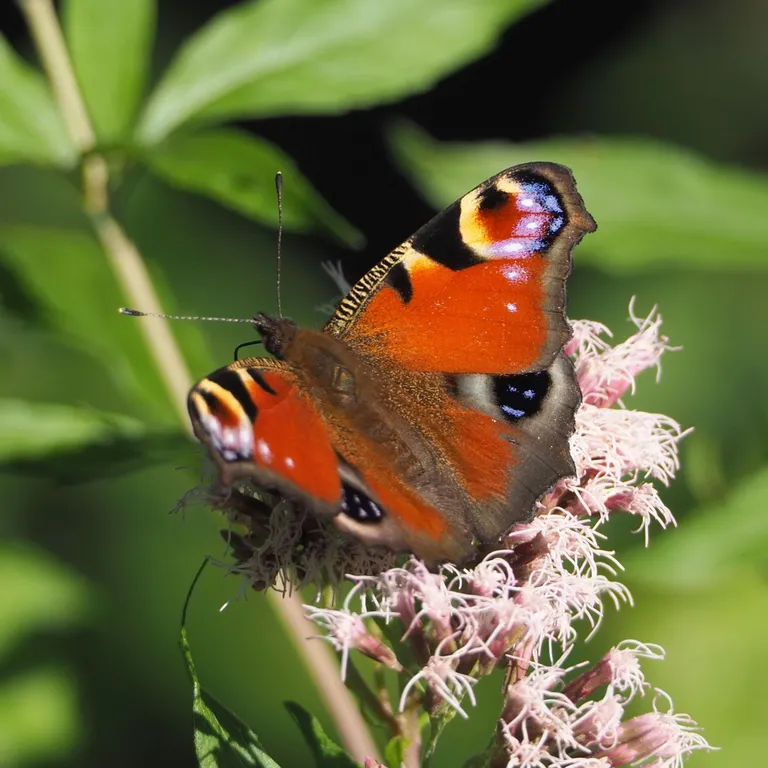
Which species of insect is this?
Aglais io
